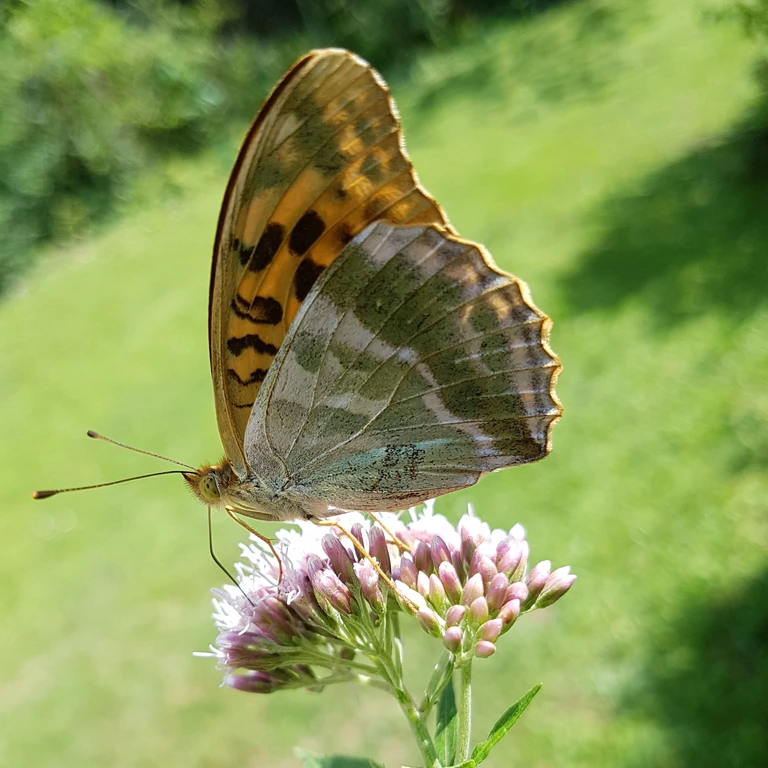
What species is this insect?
Argynnis paphia
